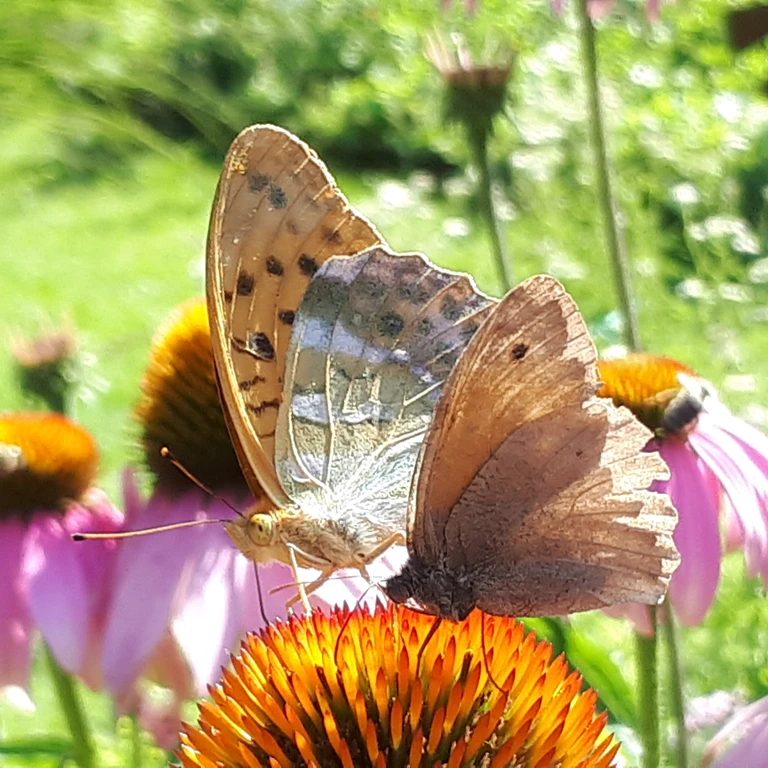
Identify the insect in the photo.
Argynnis paphia
